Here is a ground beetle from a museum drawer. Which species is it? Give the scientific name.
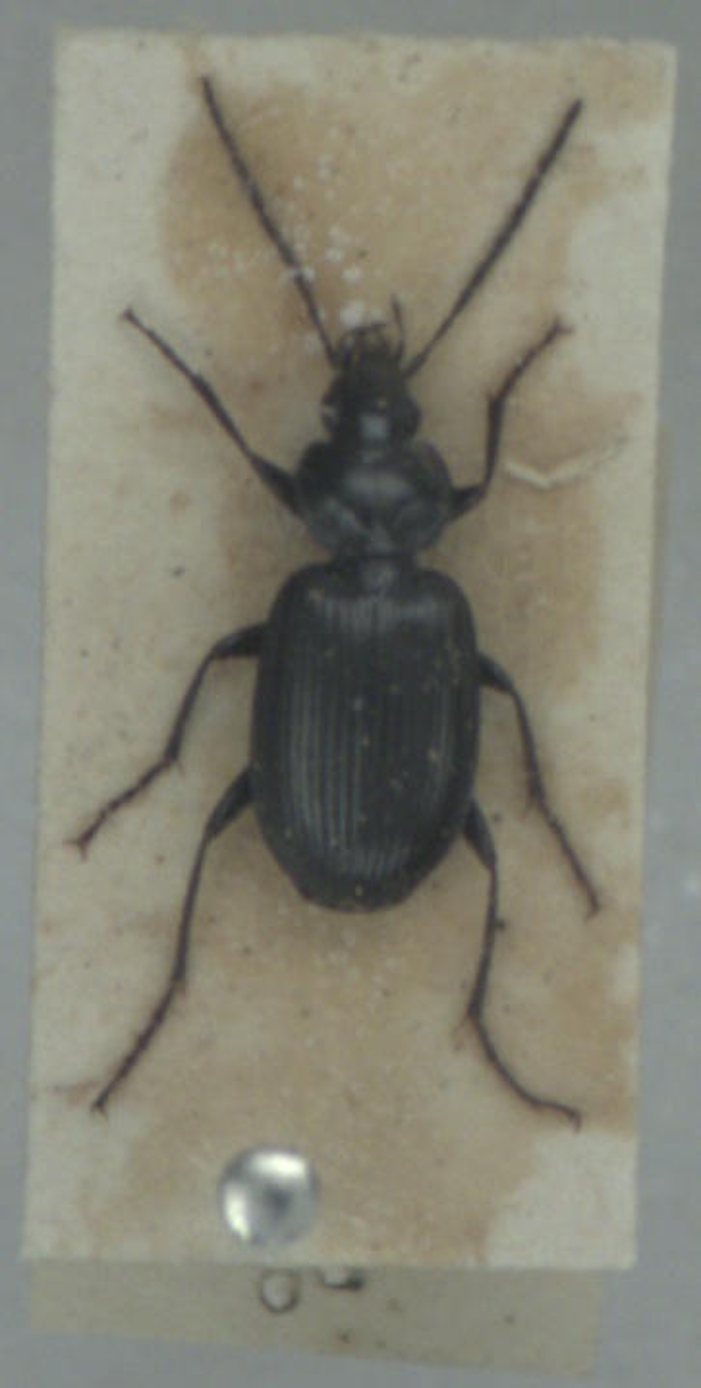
Agonum emarginatum
